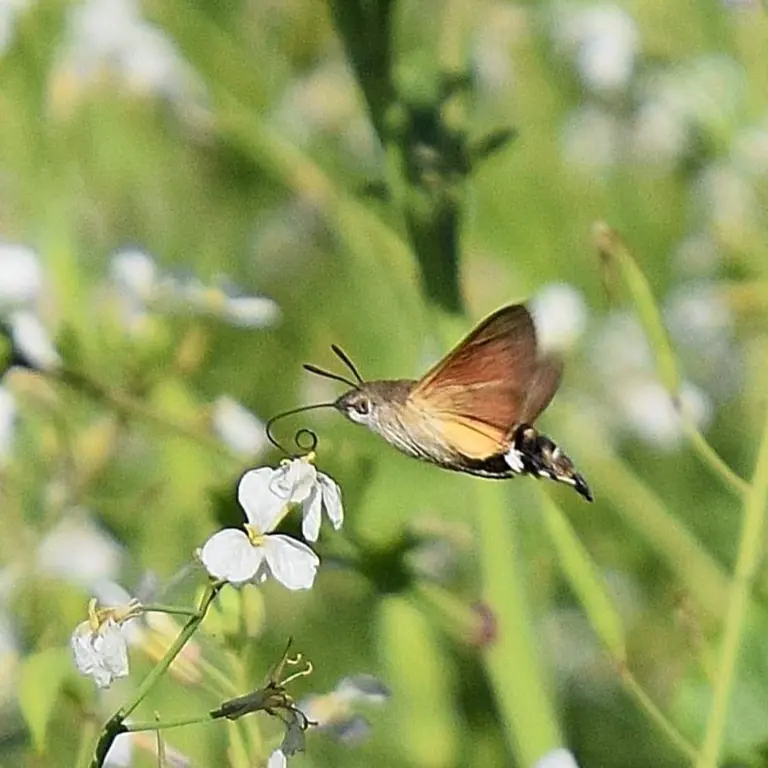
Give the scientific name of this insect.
Macroglossum stellatarum
